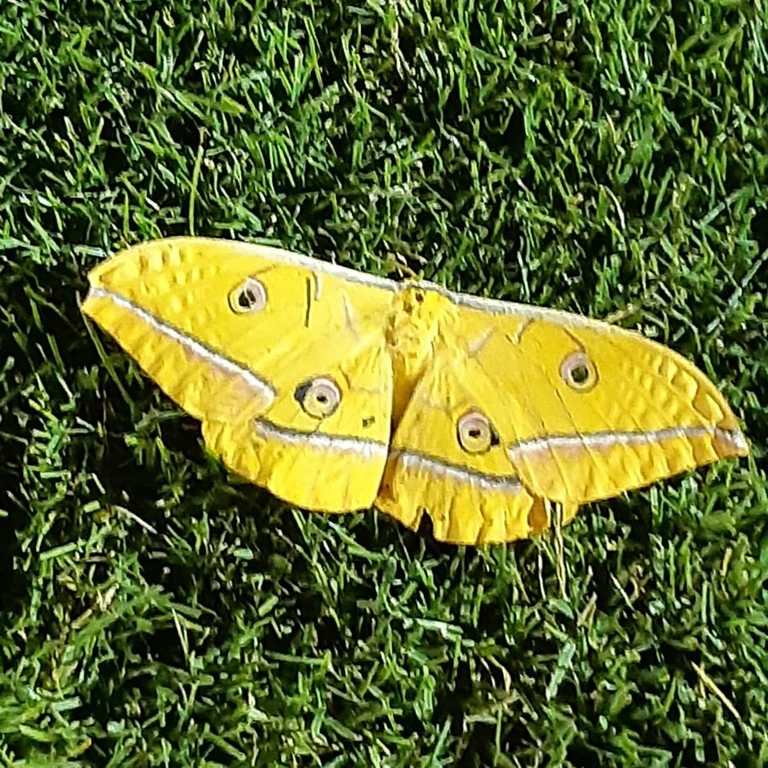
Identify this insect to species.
Antheraea yamamai
